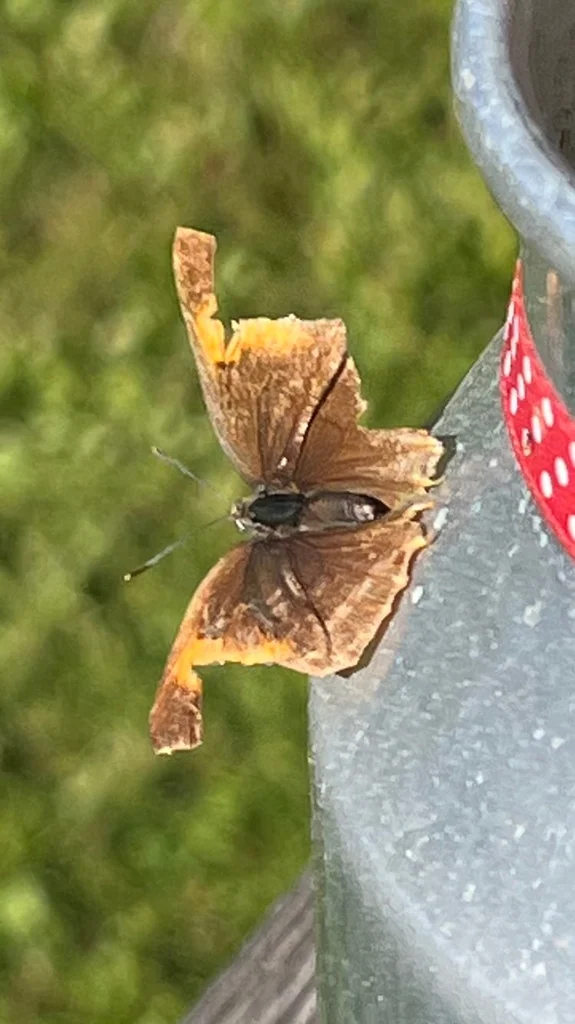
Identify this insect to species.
Thecla betulae
